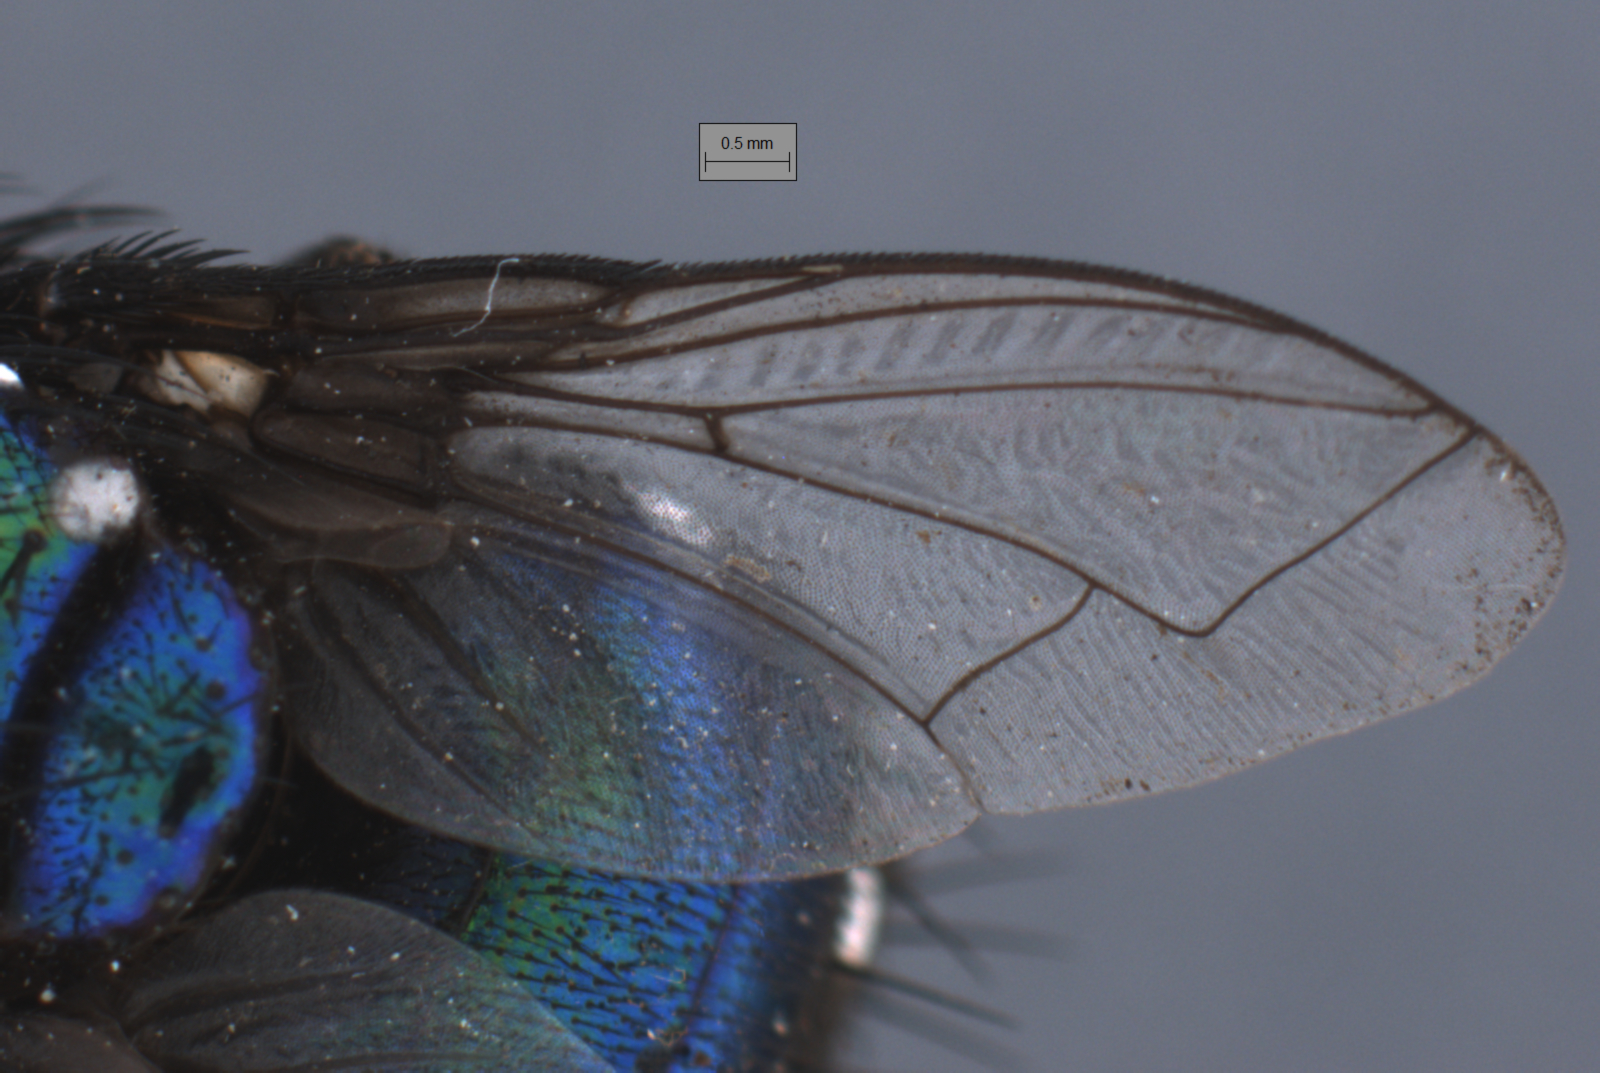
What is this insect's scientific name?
Amenia imperialis
